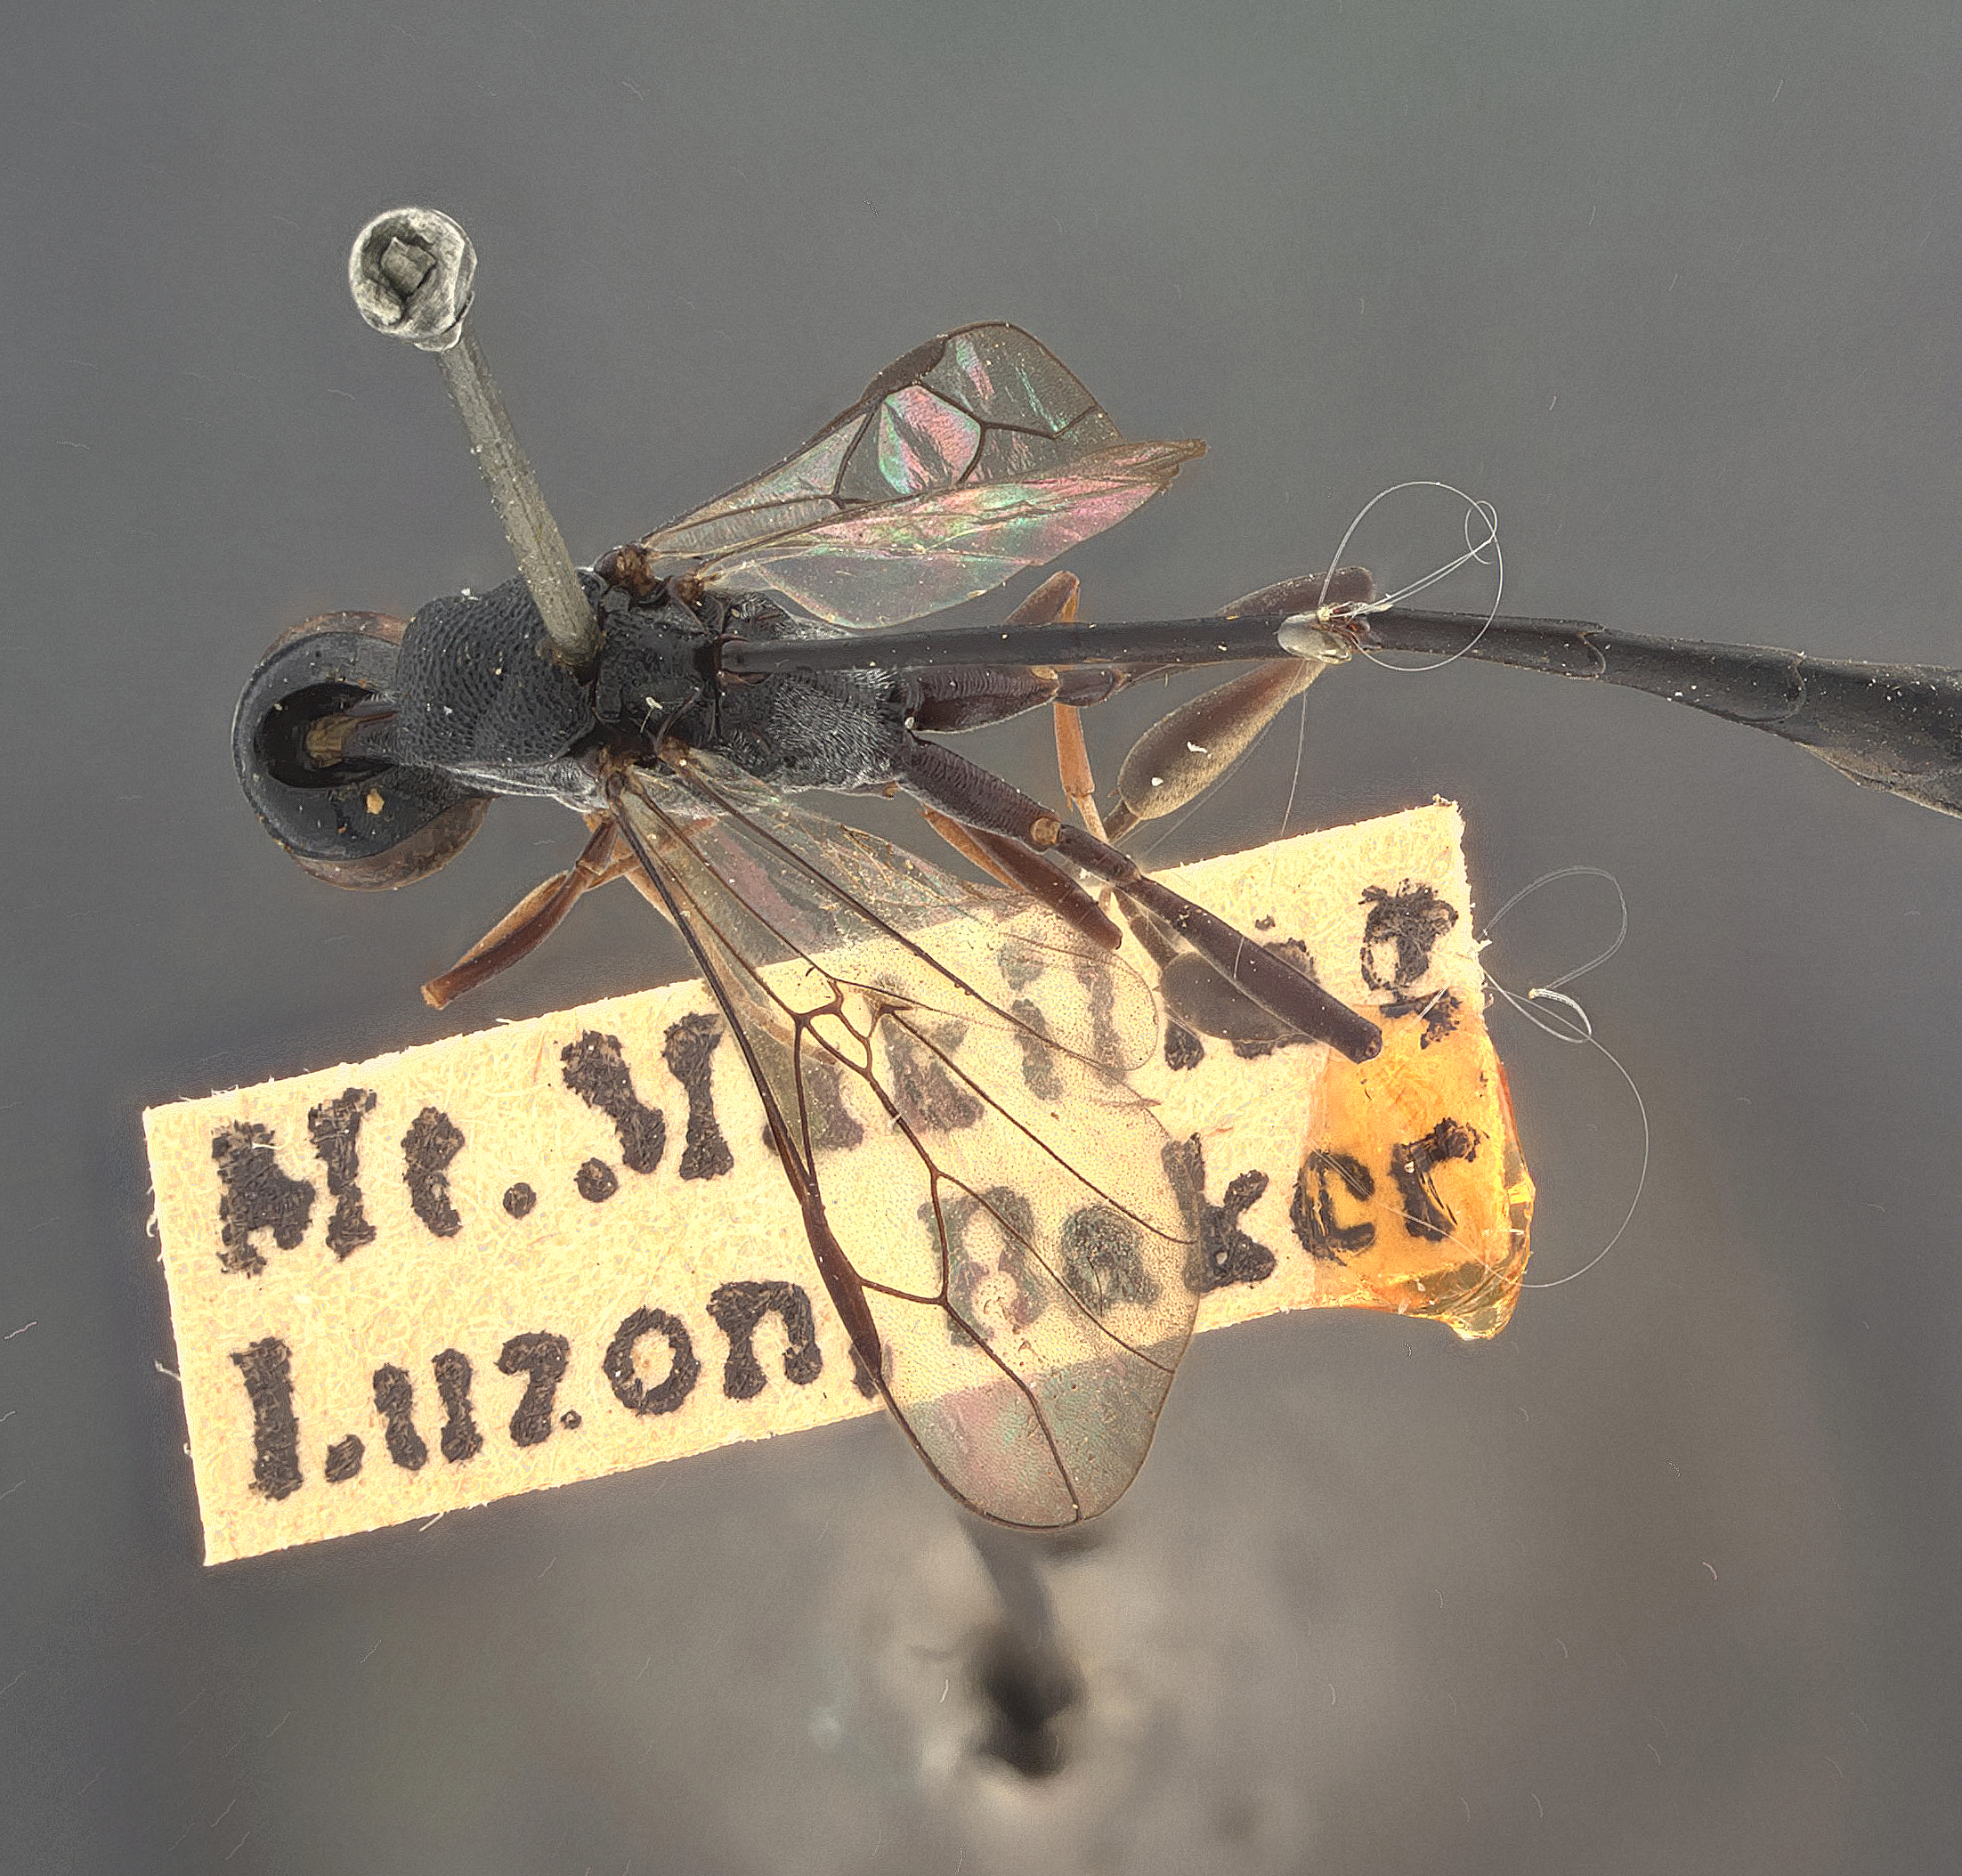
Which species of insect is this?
Gasteruption pinguipunctatum
